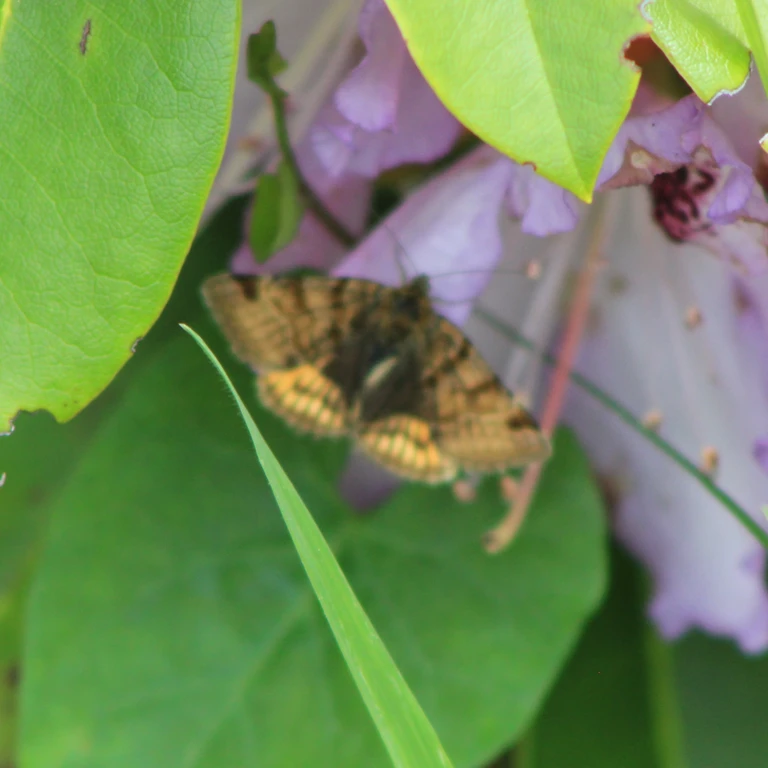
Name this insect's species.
Euclidia glyphica
